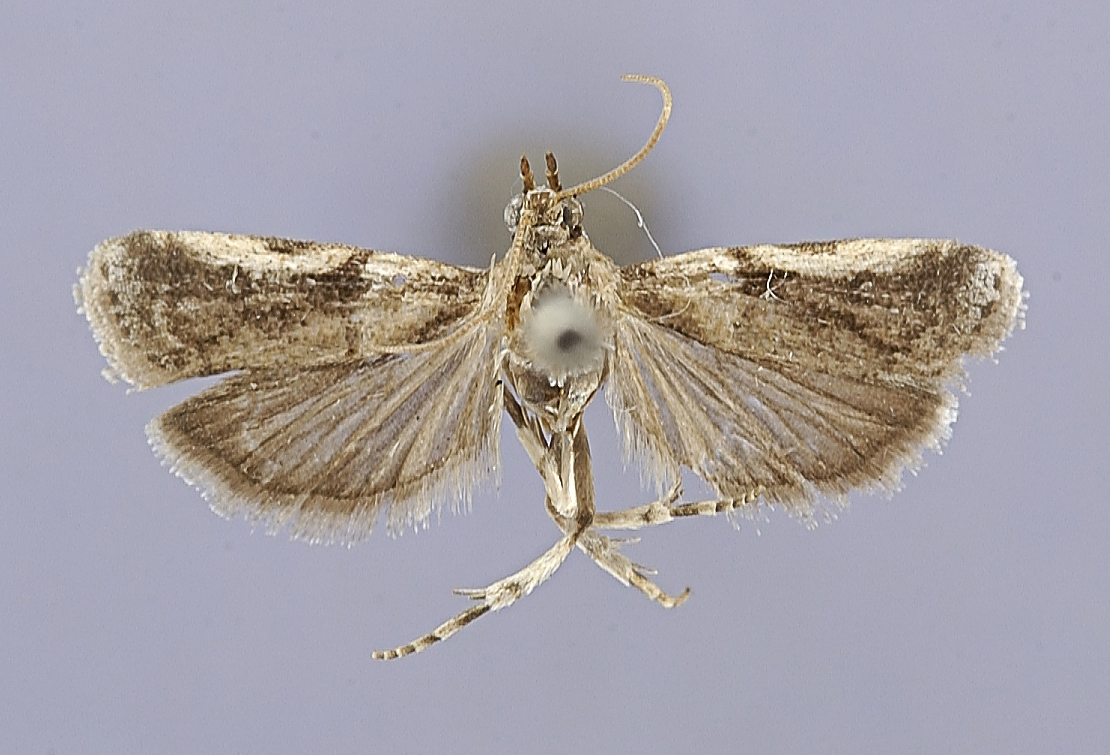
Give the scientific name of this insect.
Laetilia portoricensis
